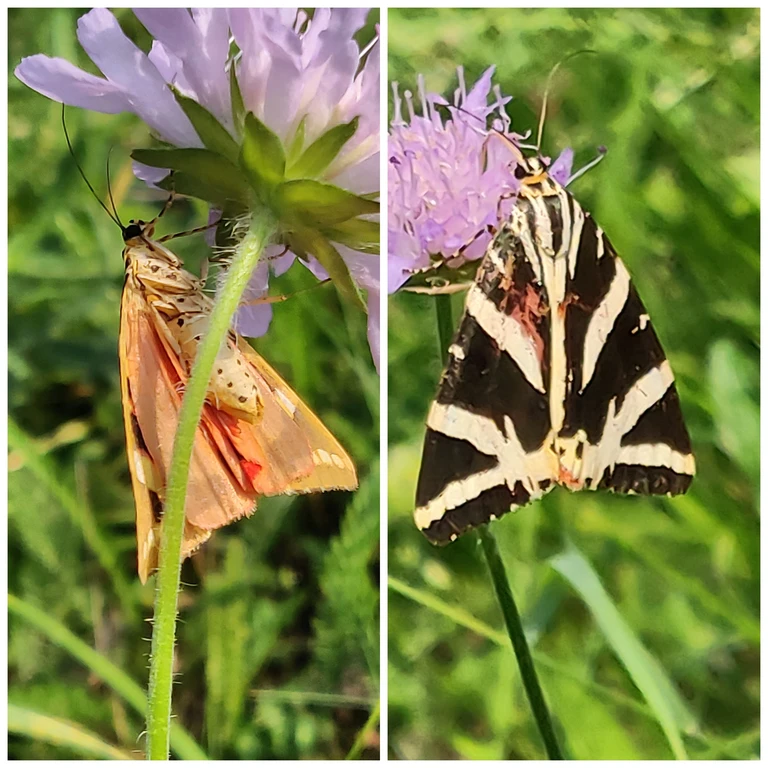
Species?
Euplagia quadripunctaria
